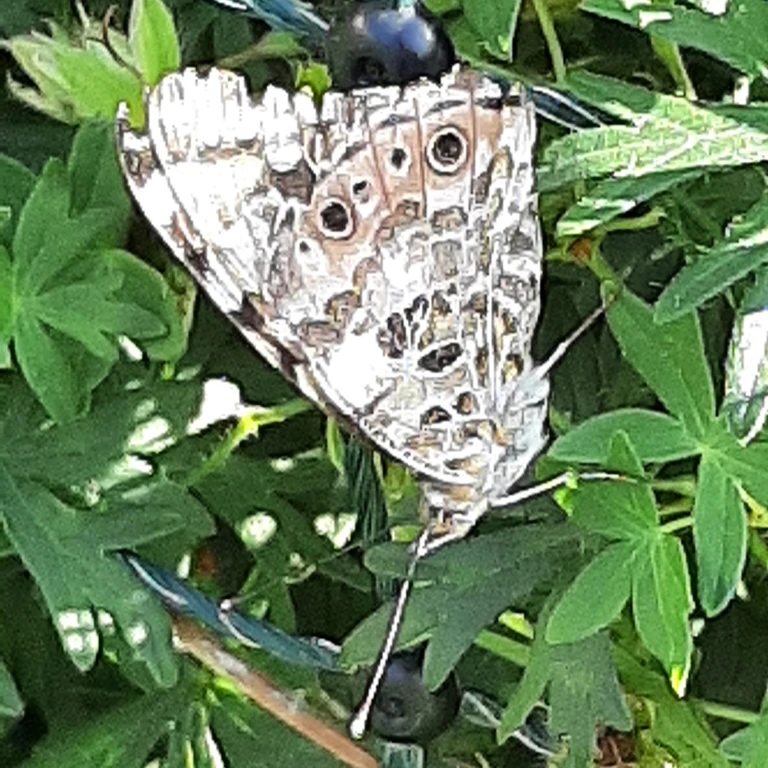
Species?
Vanessa cardui
